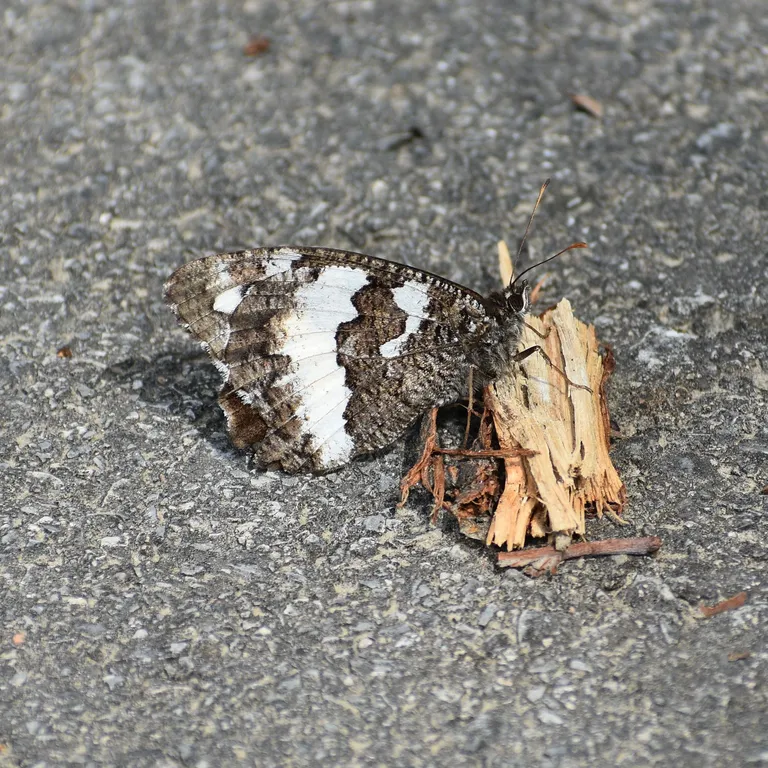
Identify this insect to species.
Brintesia circe
